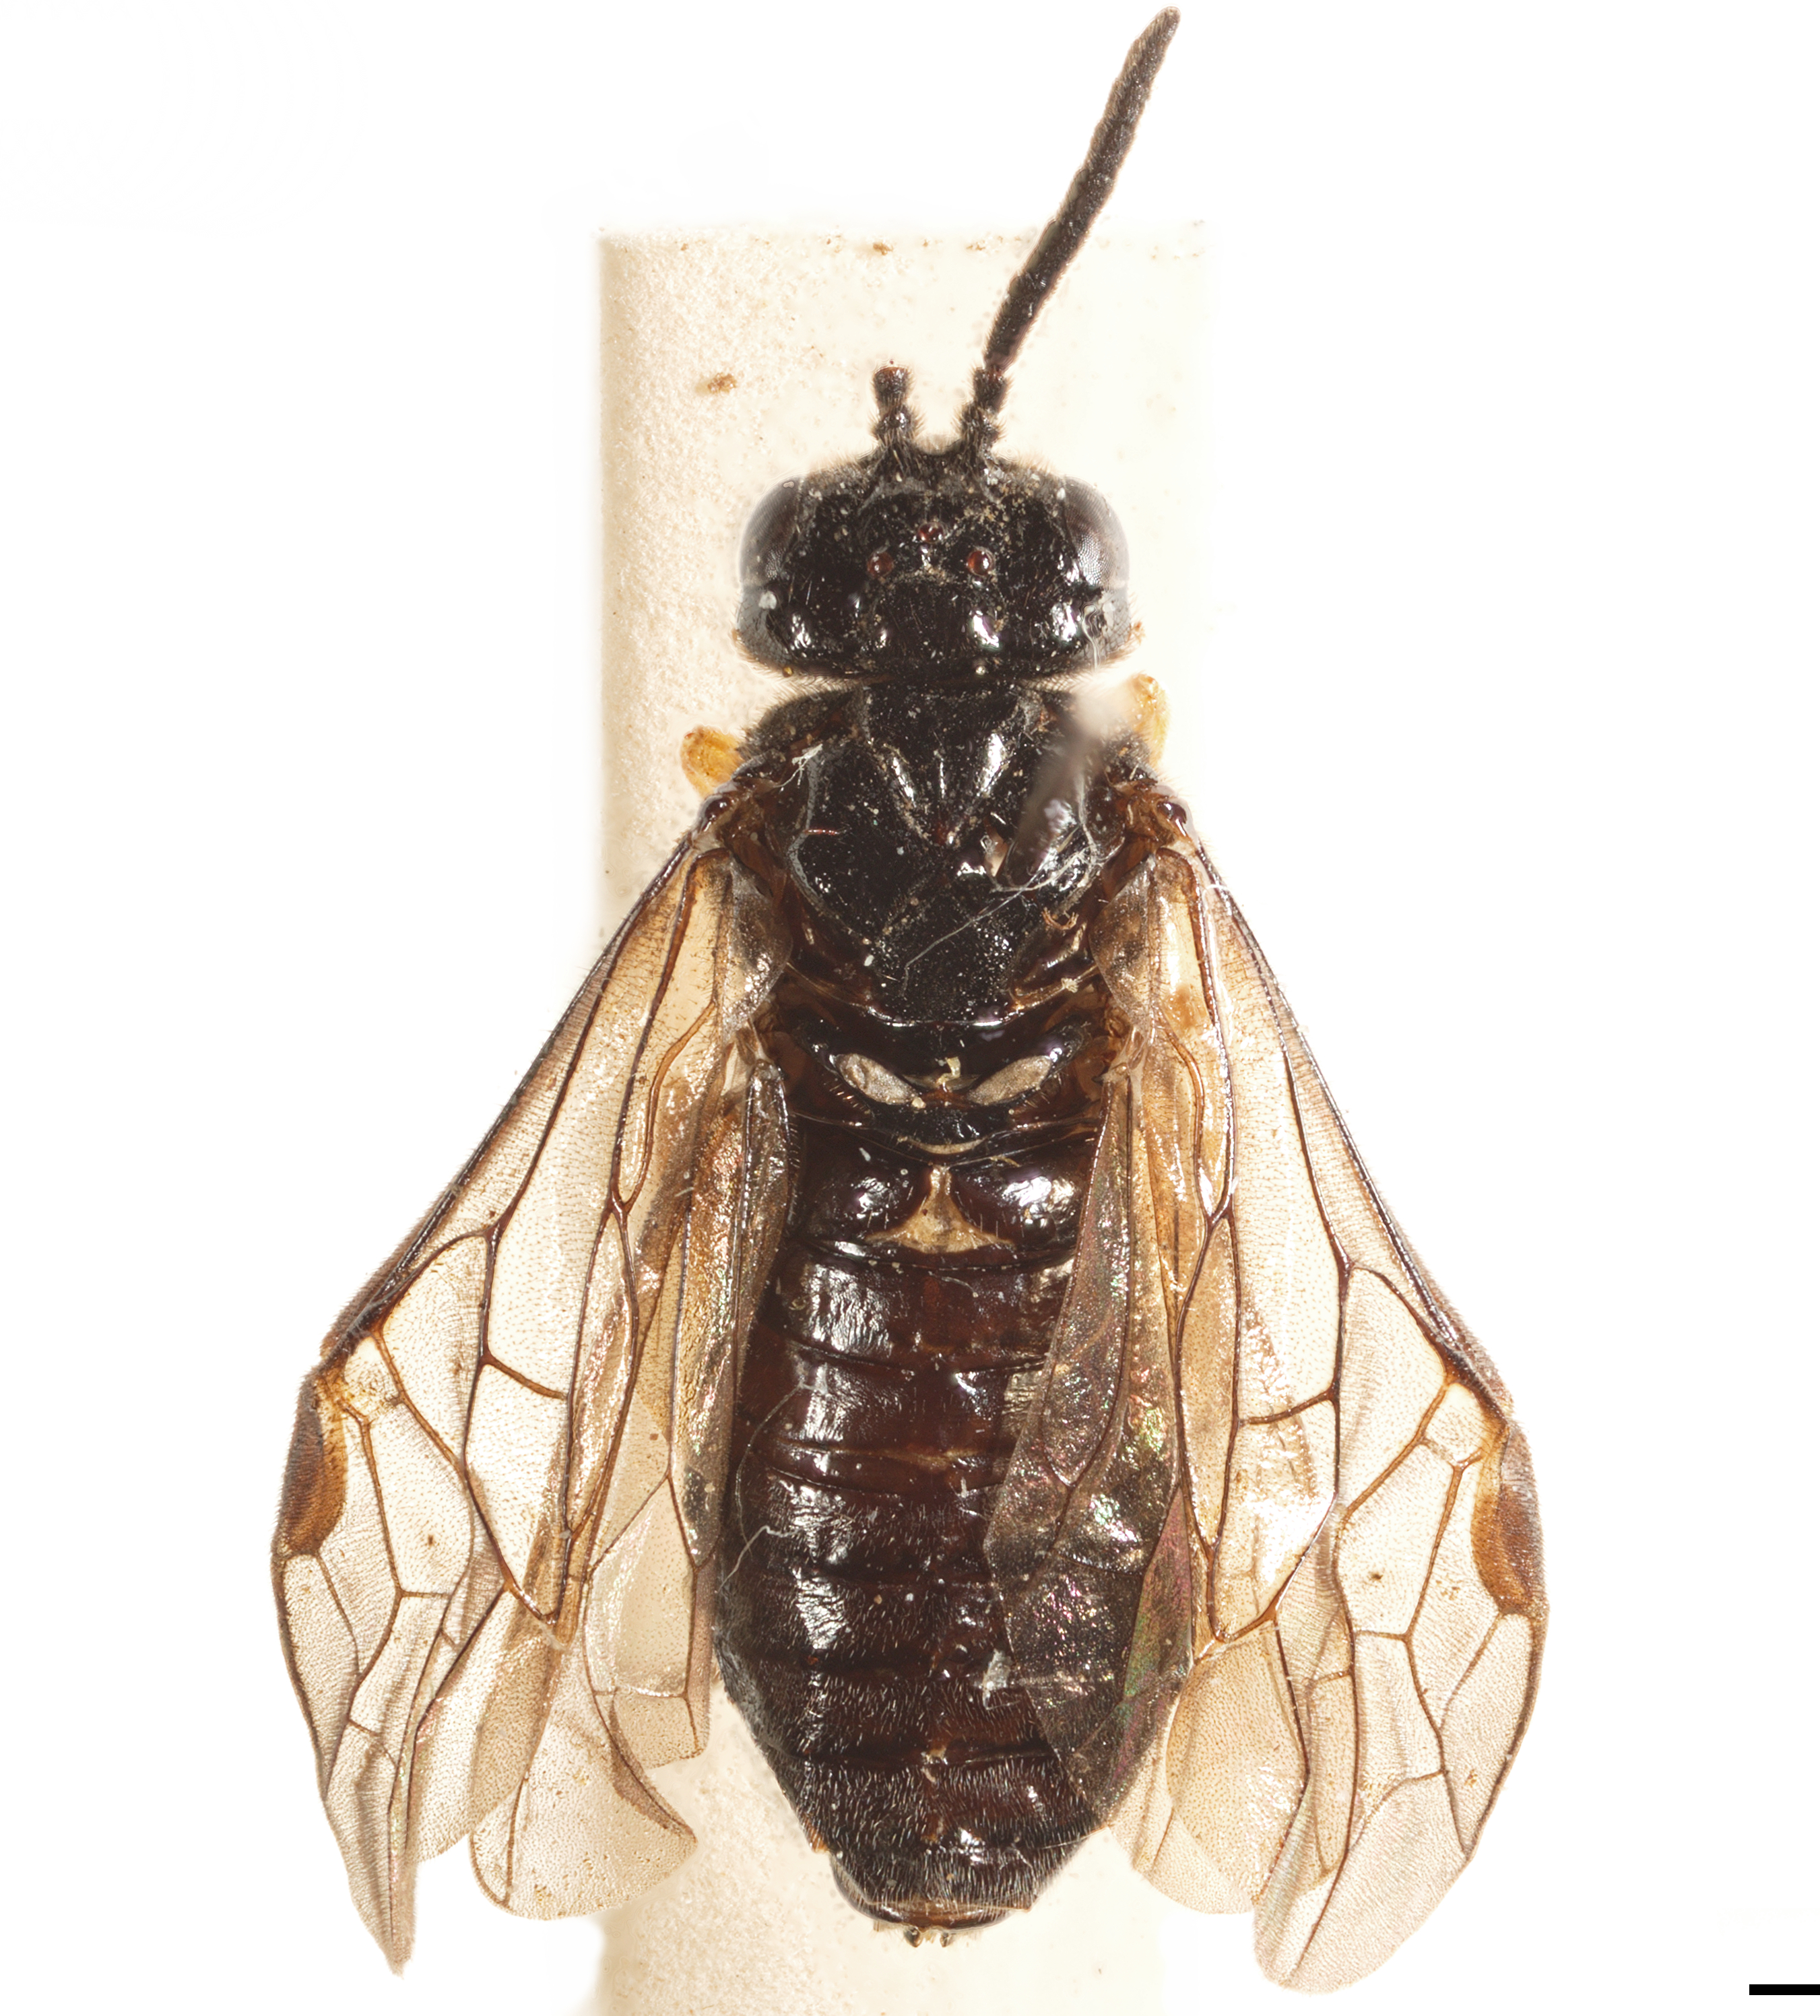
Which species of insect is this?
Selandriopsis tenebrosa
